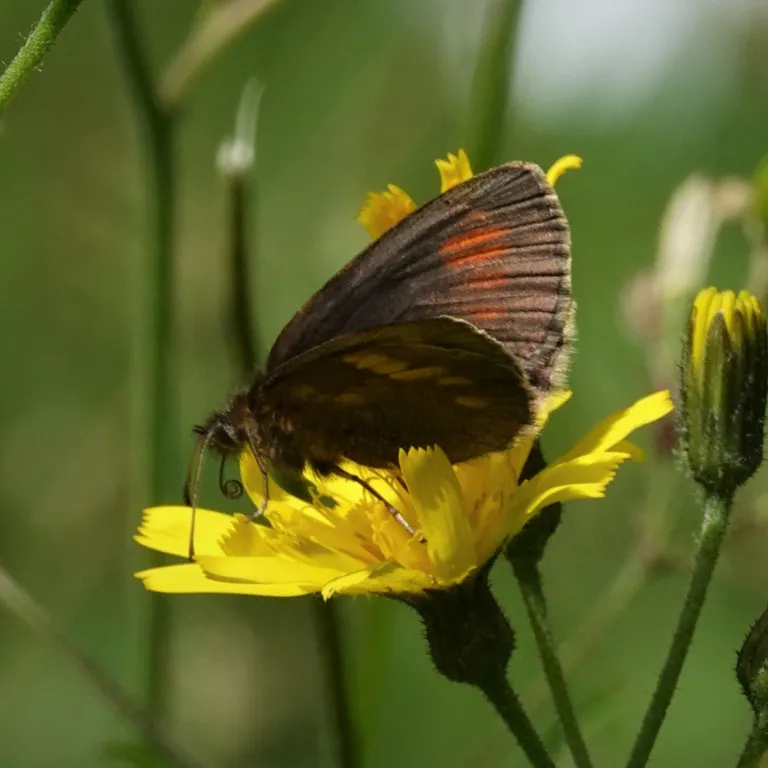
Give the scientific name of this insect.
Erebia manto
